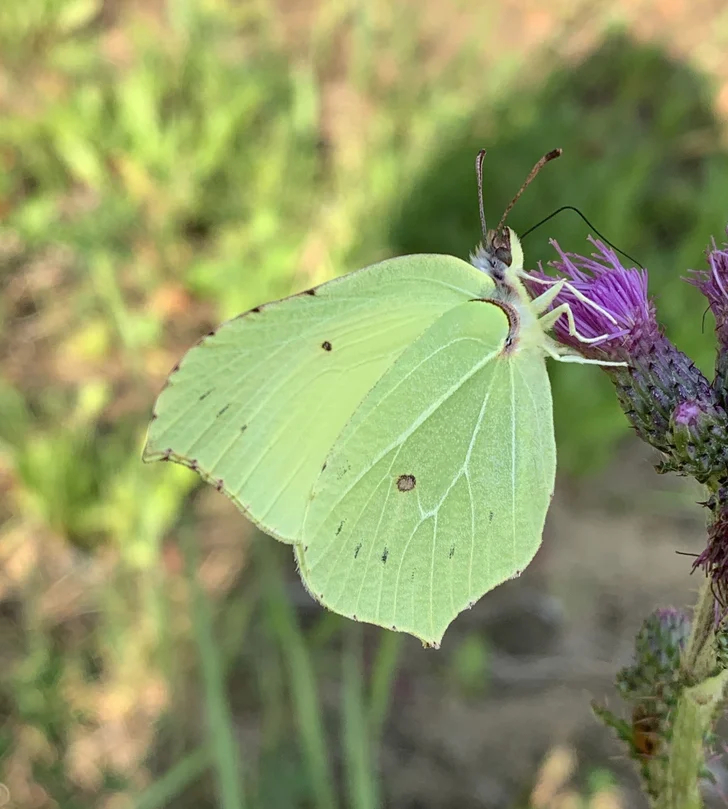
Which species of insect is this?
Gonepteryx rhamni
